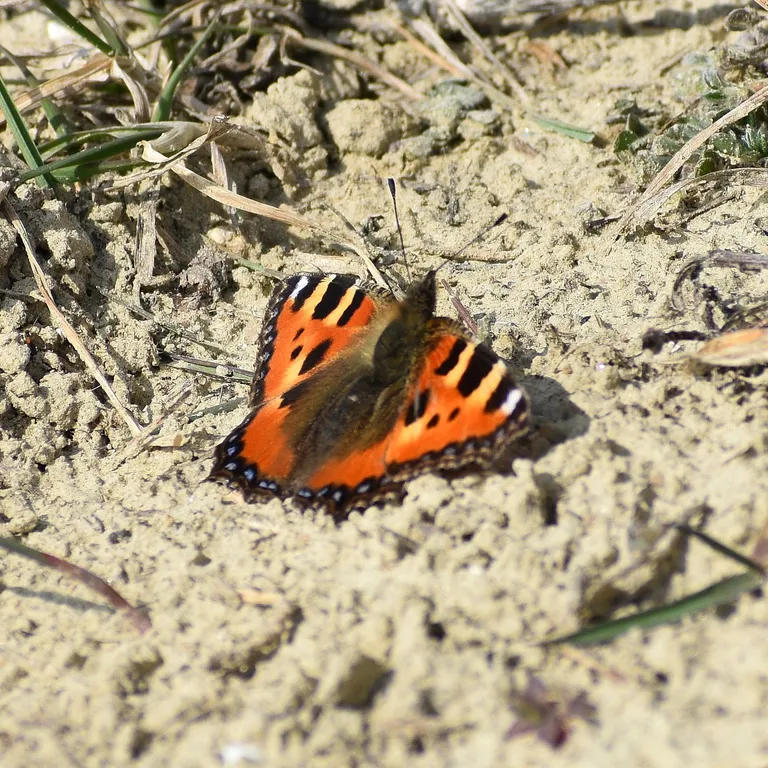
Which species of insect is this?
Aglais urticae
